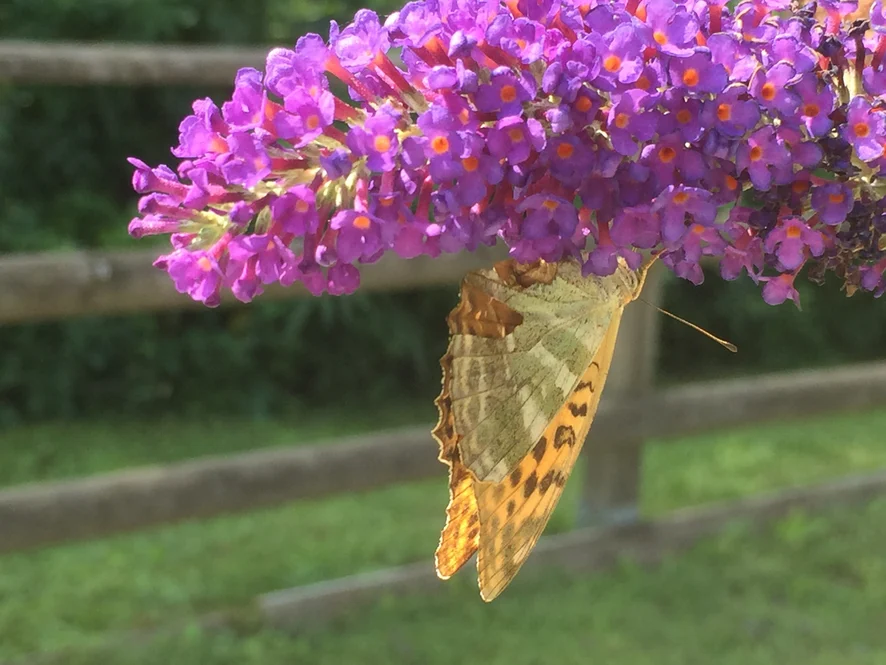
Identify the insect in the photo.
Argynnis paphia
